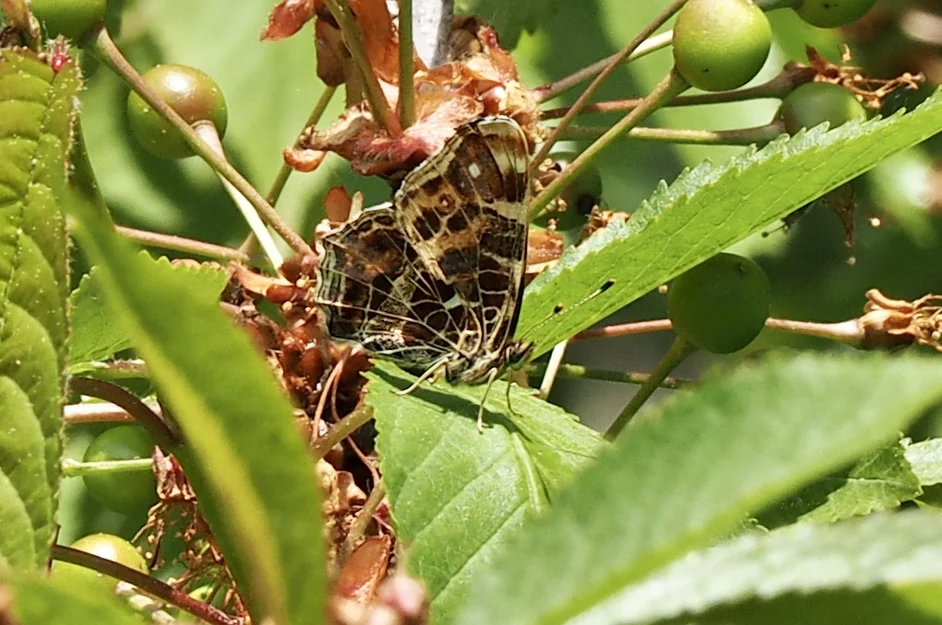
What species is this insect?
Araschnia levana
